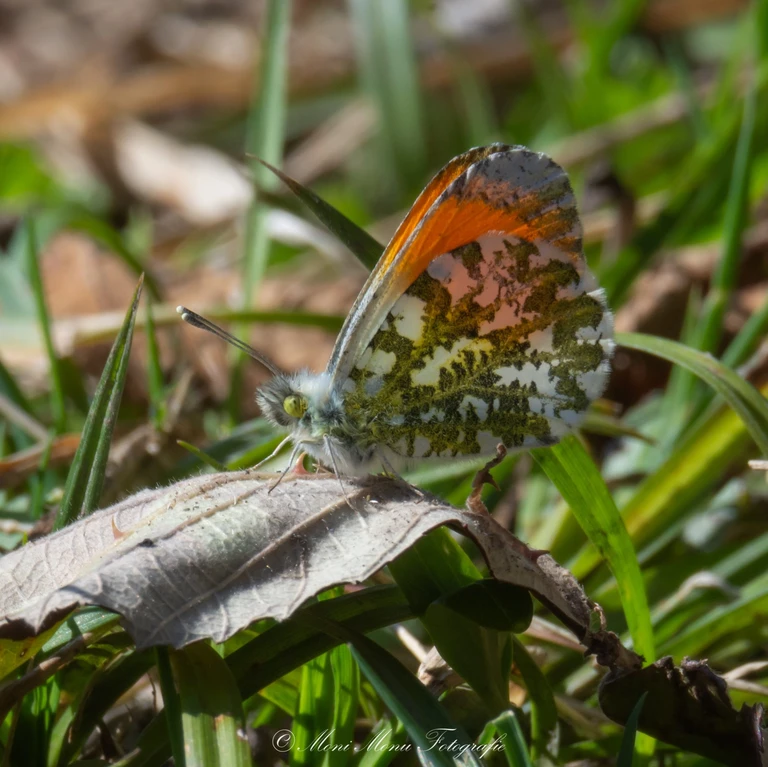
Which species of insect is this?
Anthocharis cardamines
